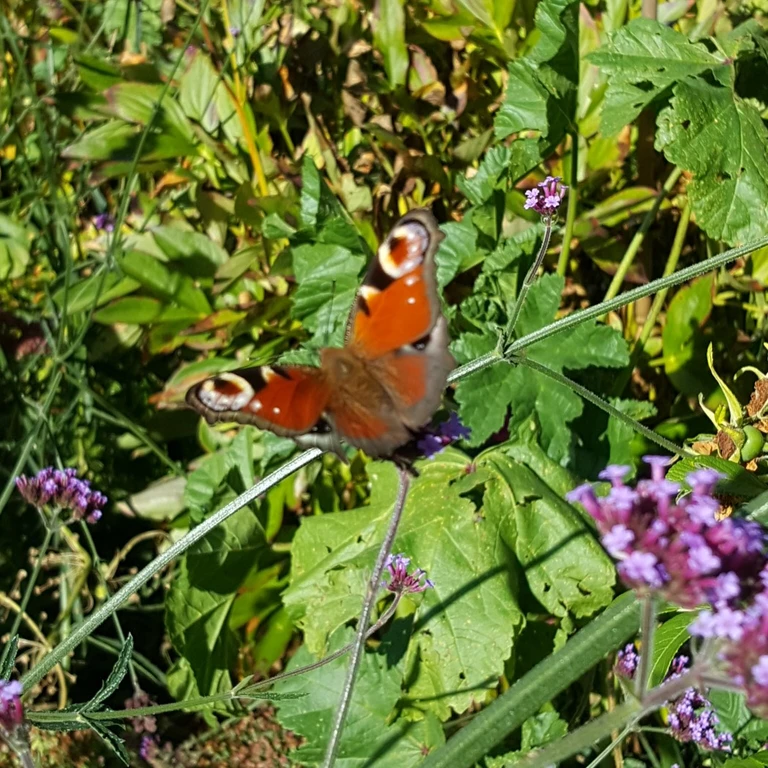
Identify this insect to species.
Aglais io
